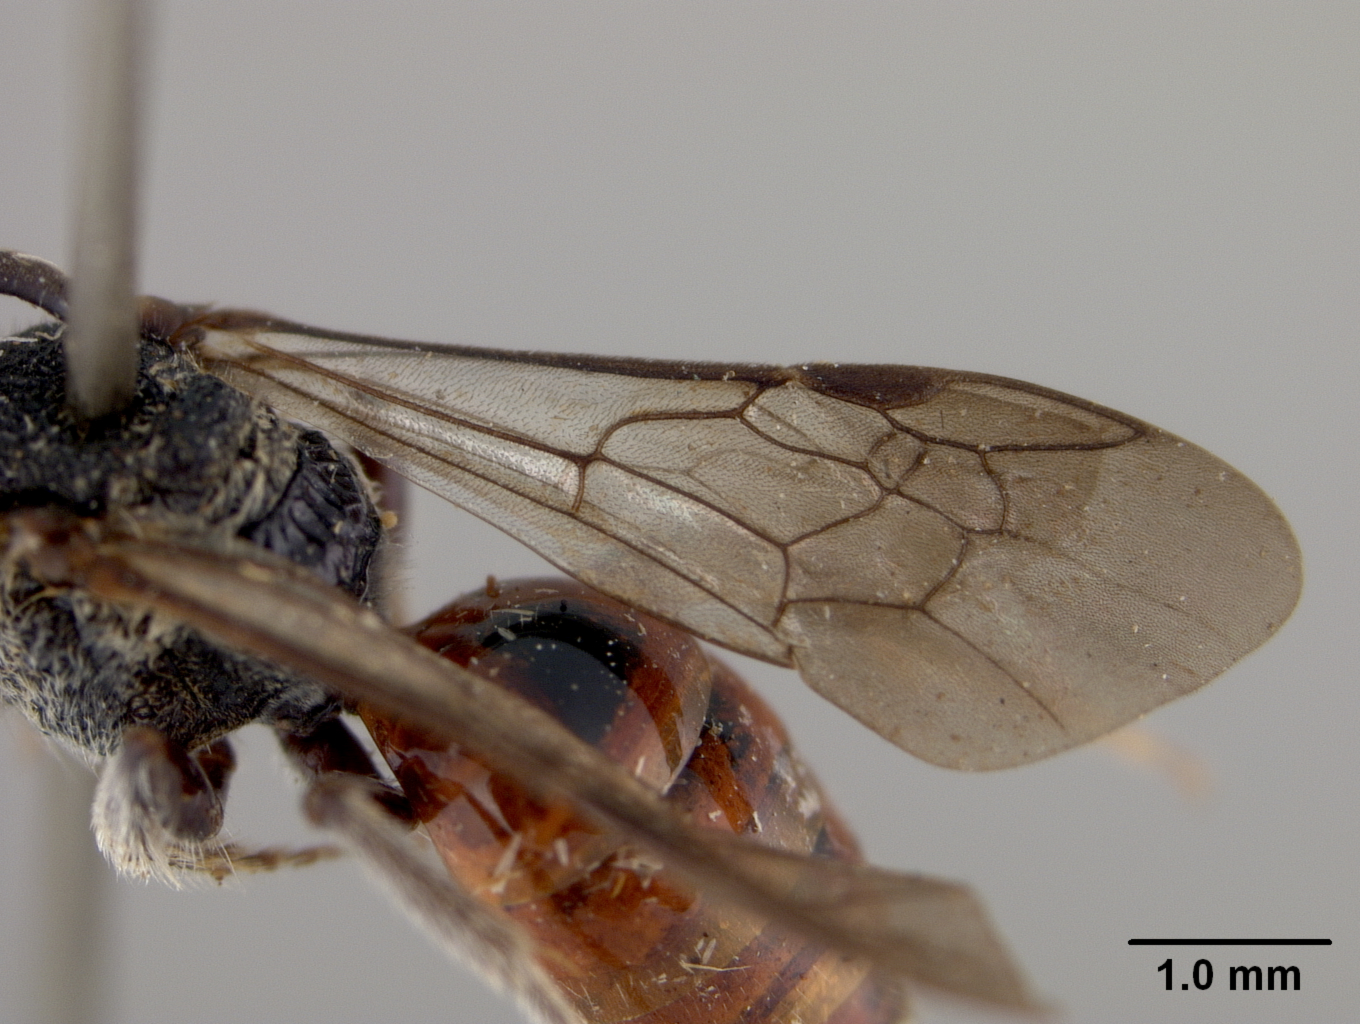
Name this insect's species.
Sphecodes bakeri
